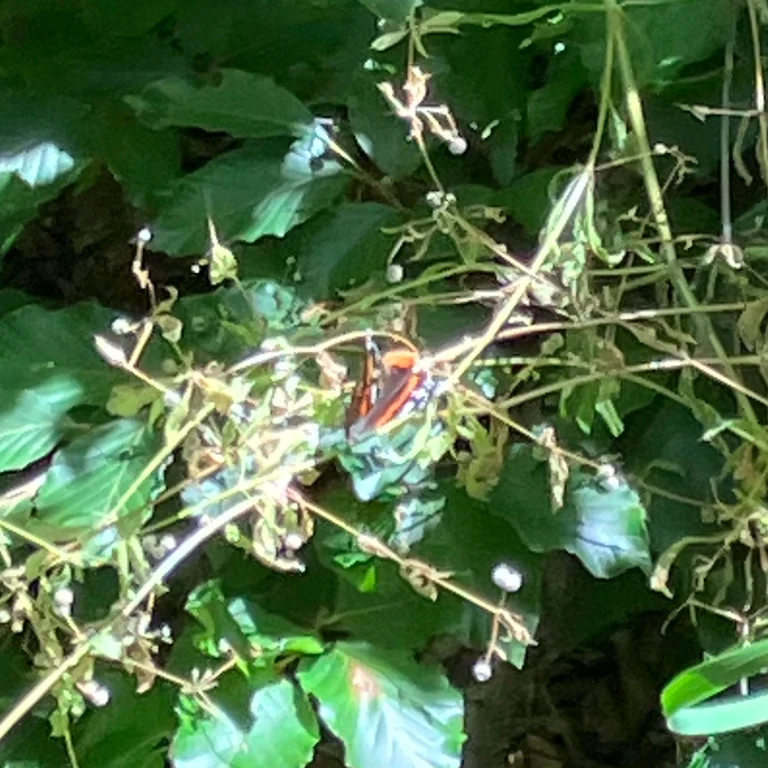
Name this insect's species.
Vanessa atalanta
